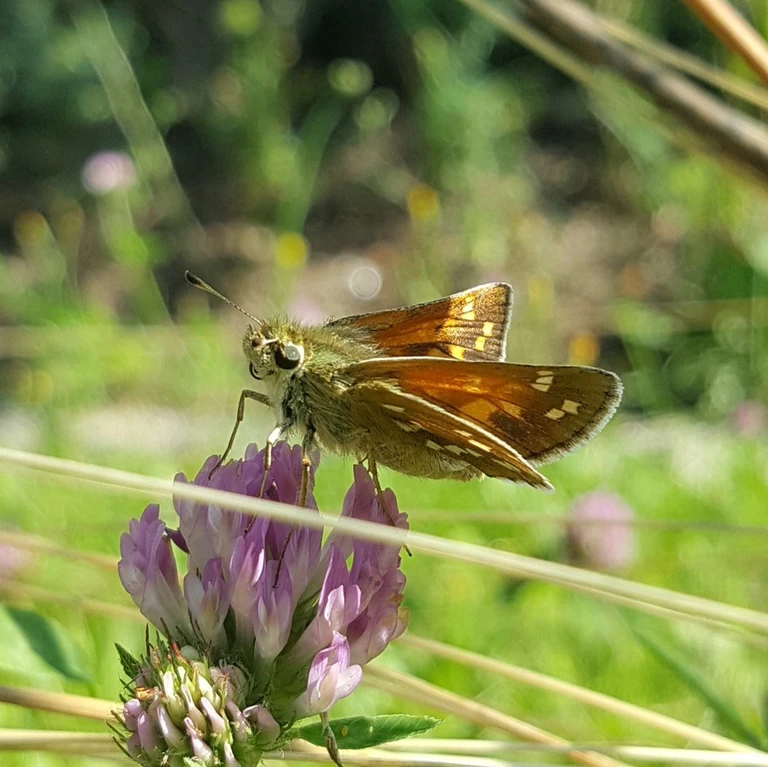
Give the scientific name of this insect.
Hesperia comma
